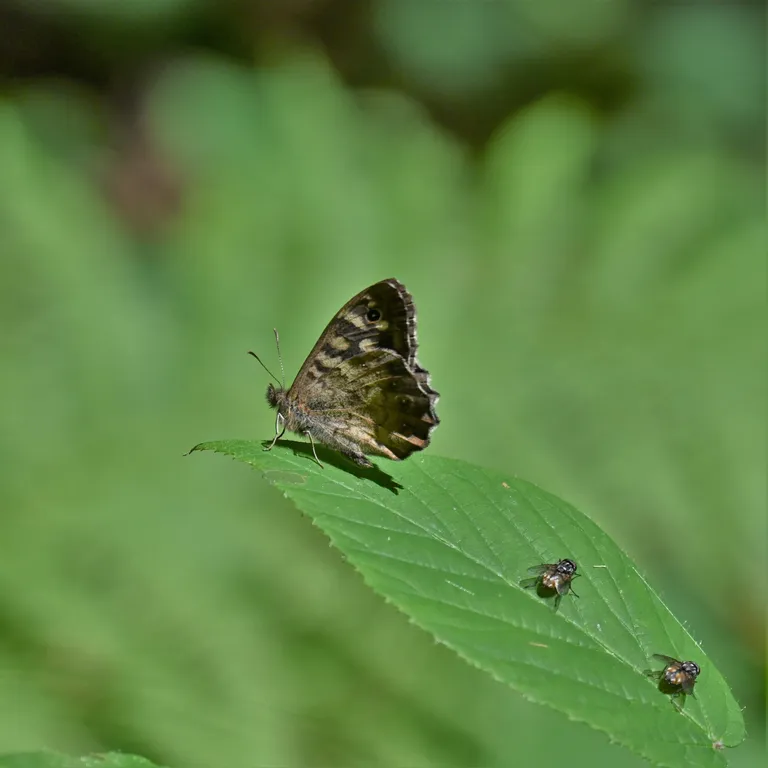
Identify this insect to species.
Pararge aegeria
